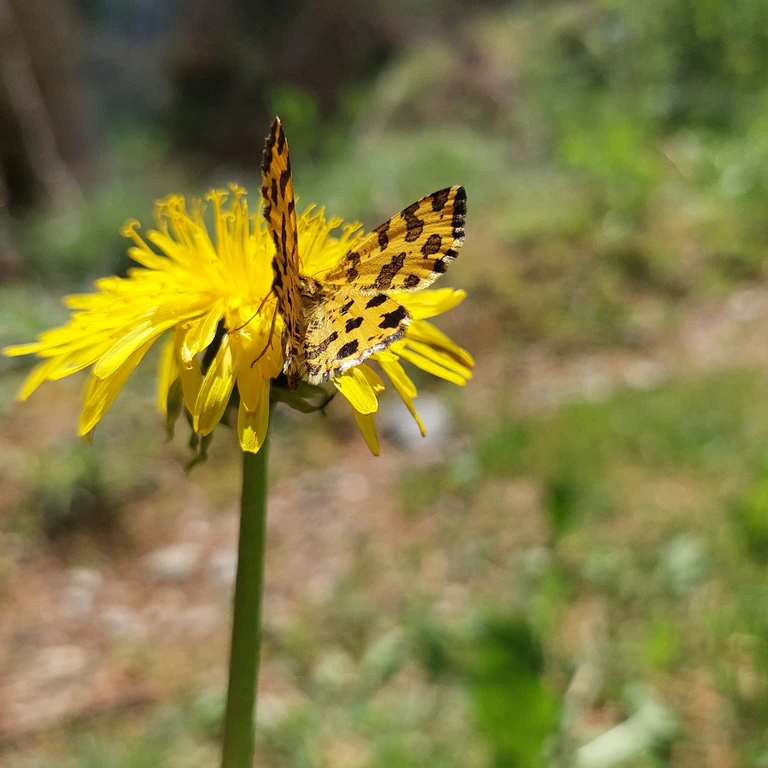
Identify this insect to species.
Pseudopanthera macularia
